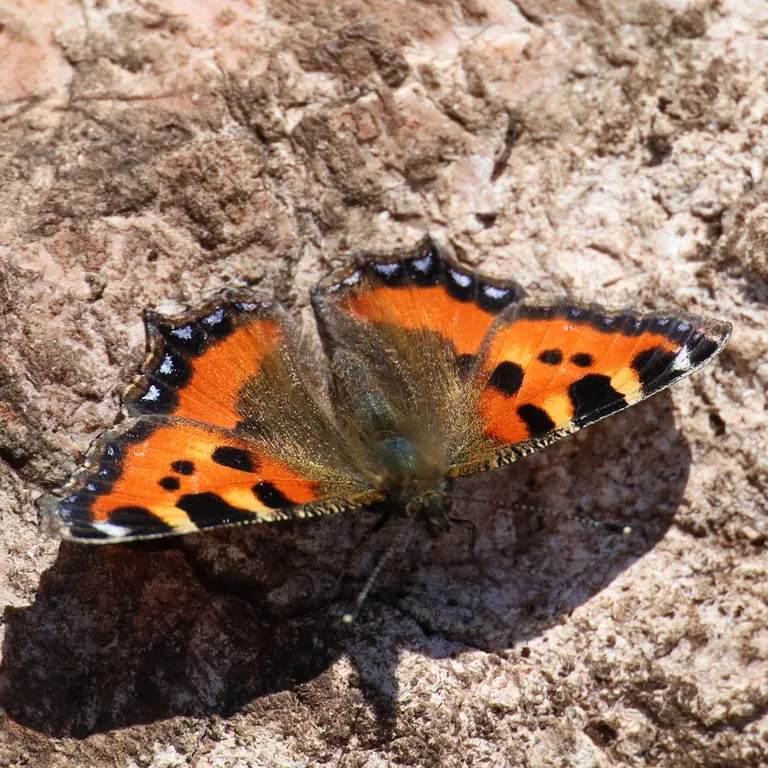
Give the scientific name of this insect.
Aglais urticae
